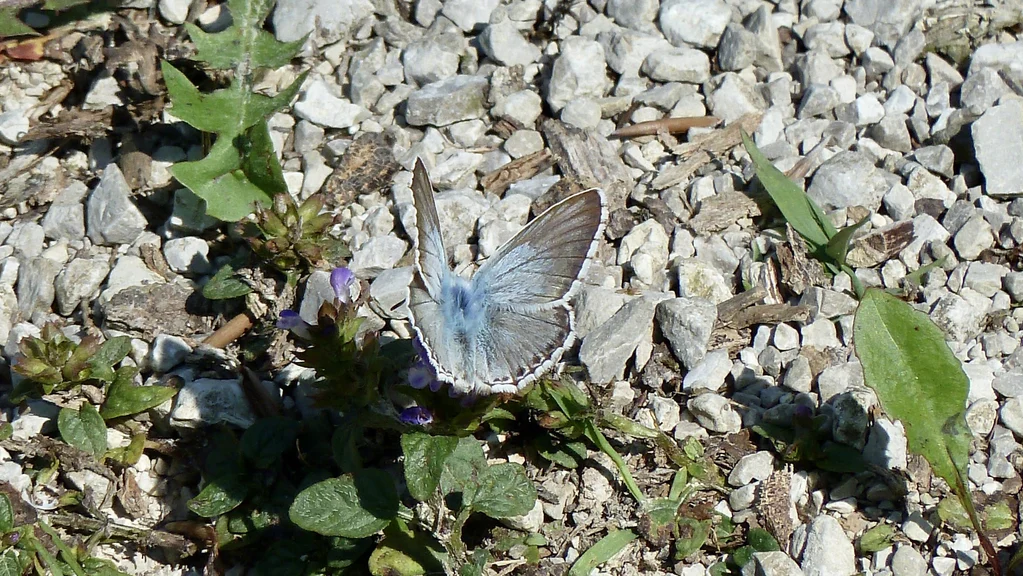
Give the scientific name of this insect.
Lysandra coridon
